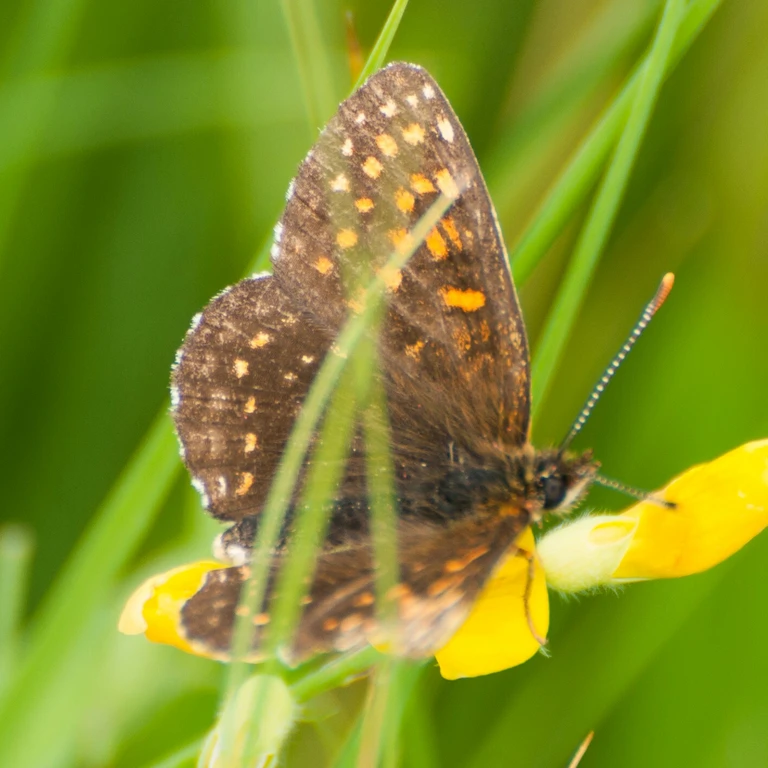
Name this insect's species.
Melitaea diamina
